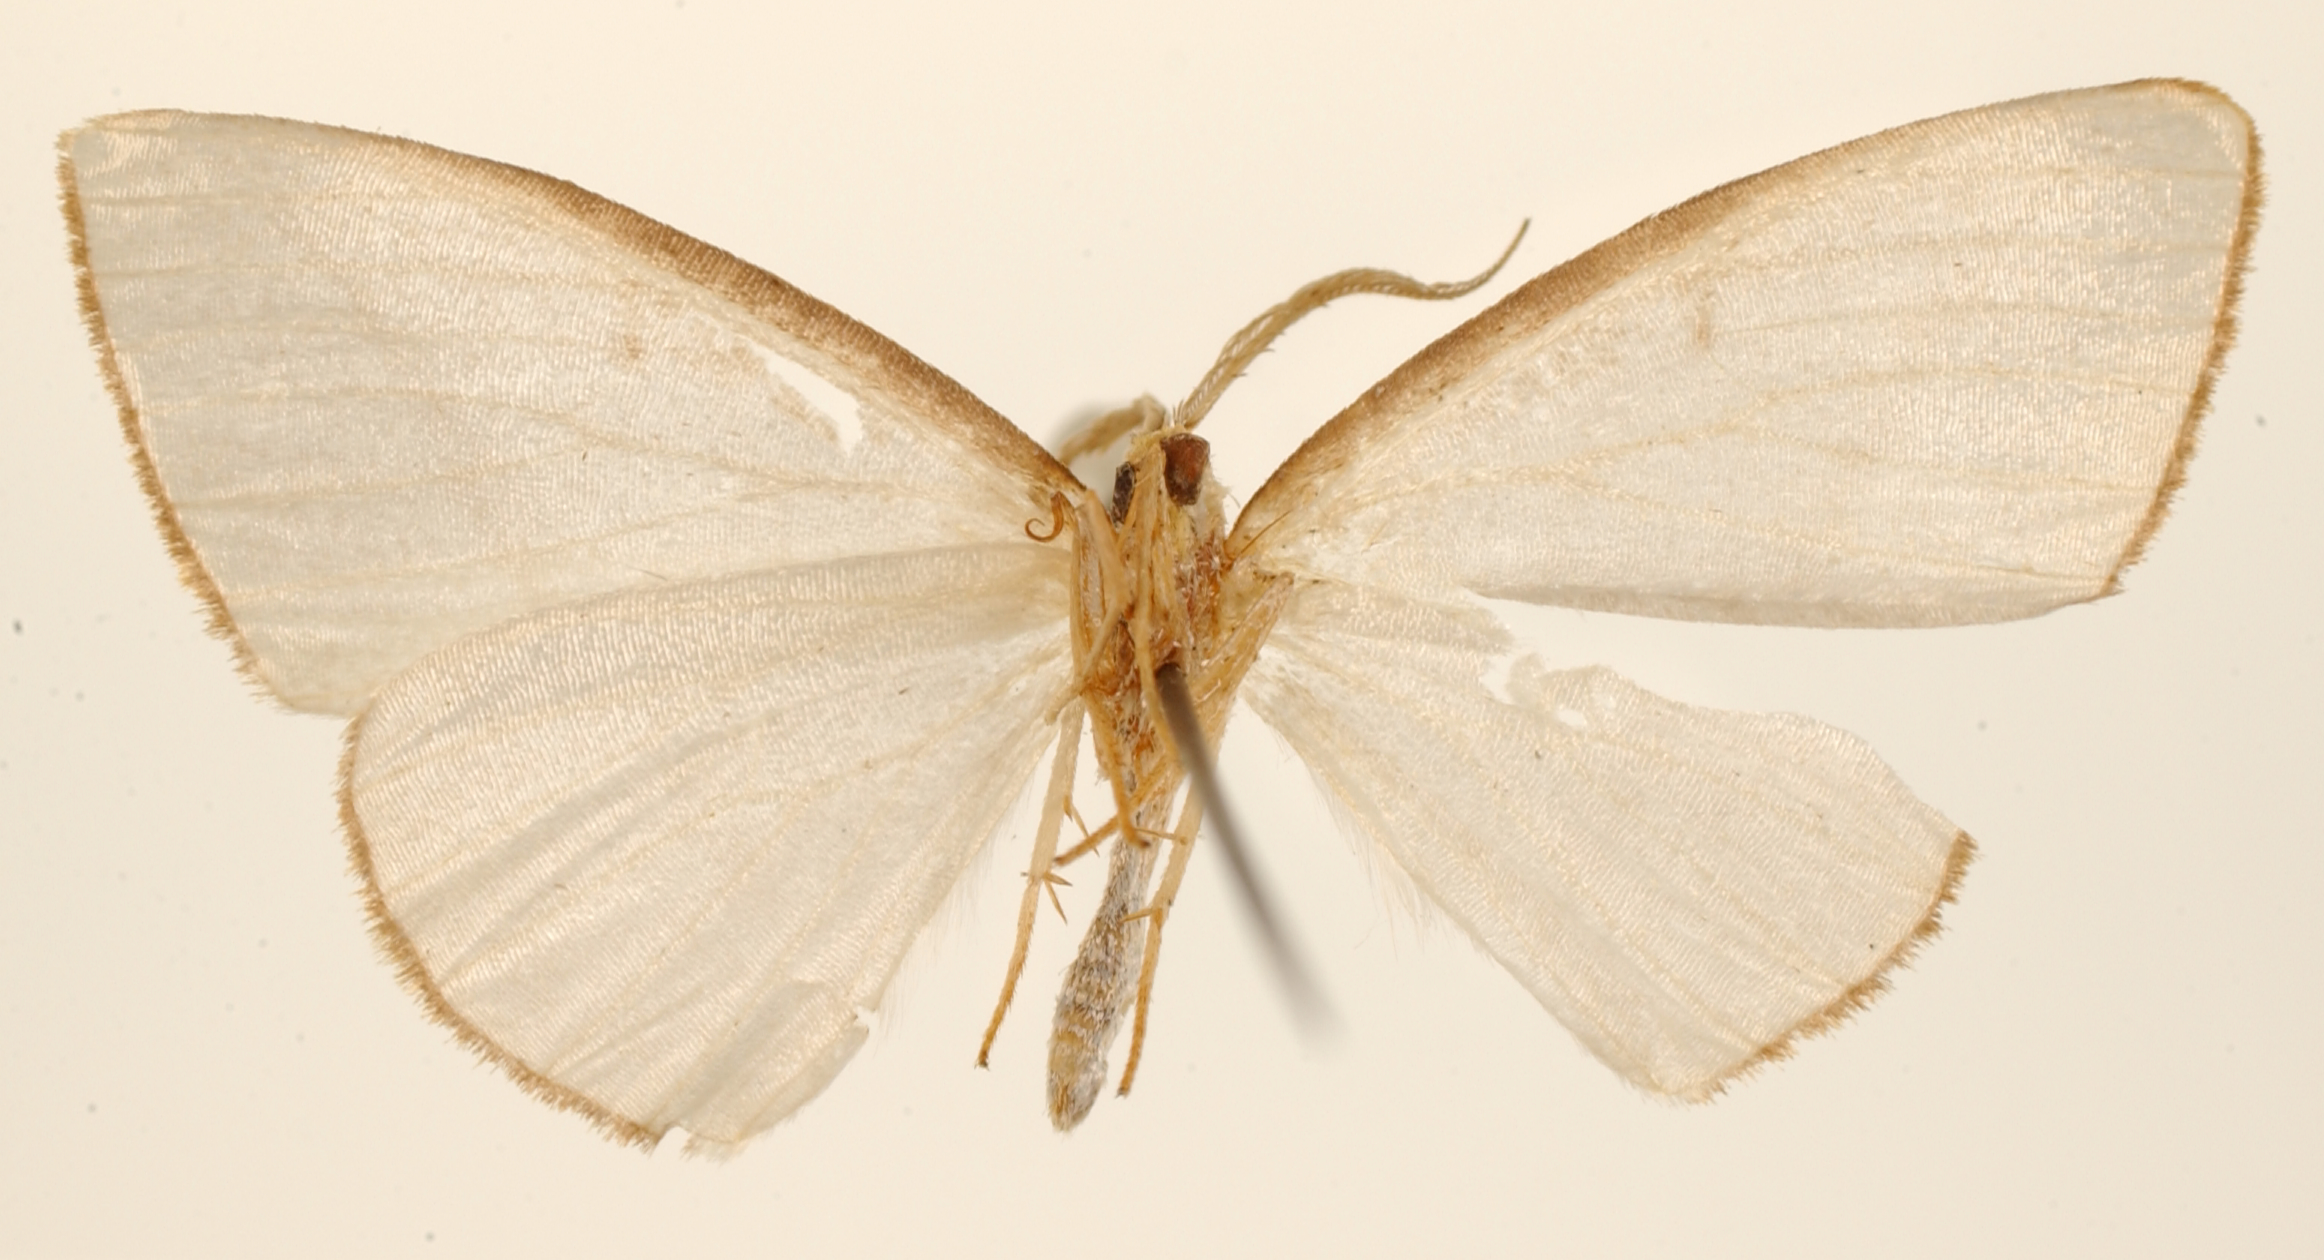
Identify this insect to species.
Leuculopsis rufifimbria
